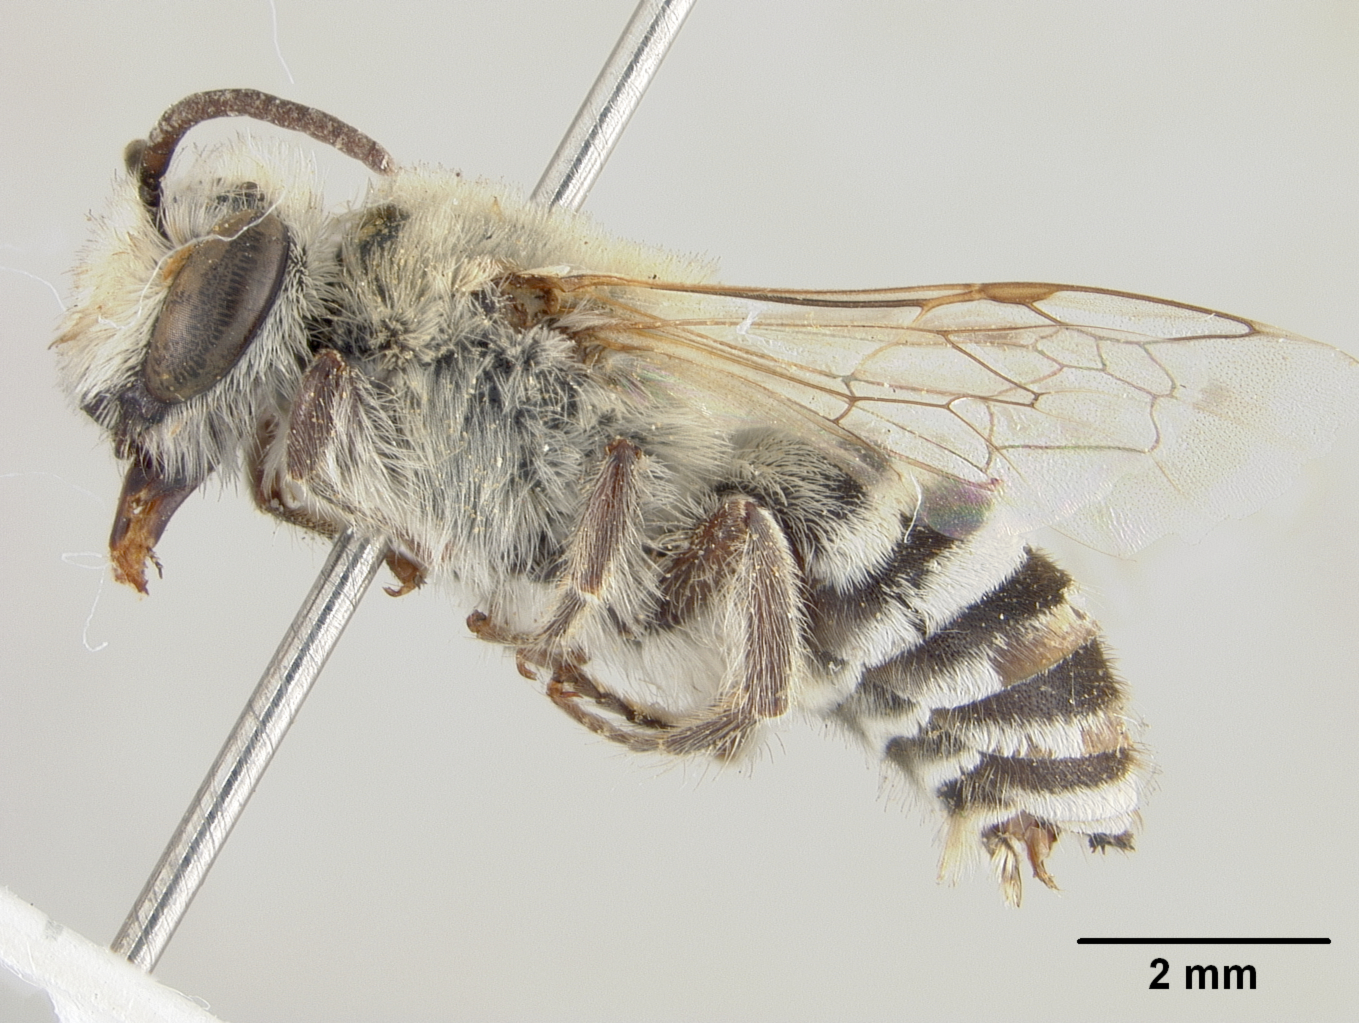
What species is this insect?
Colletes idoneus
